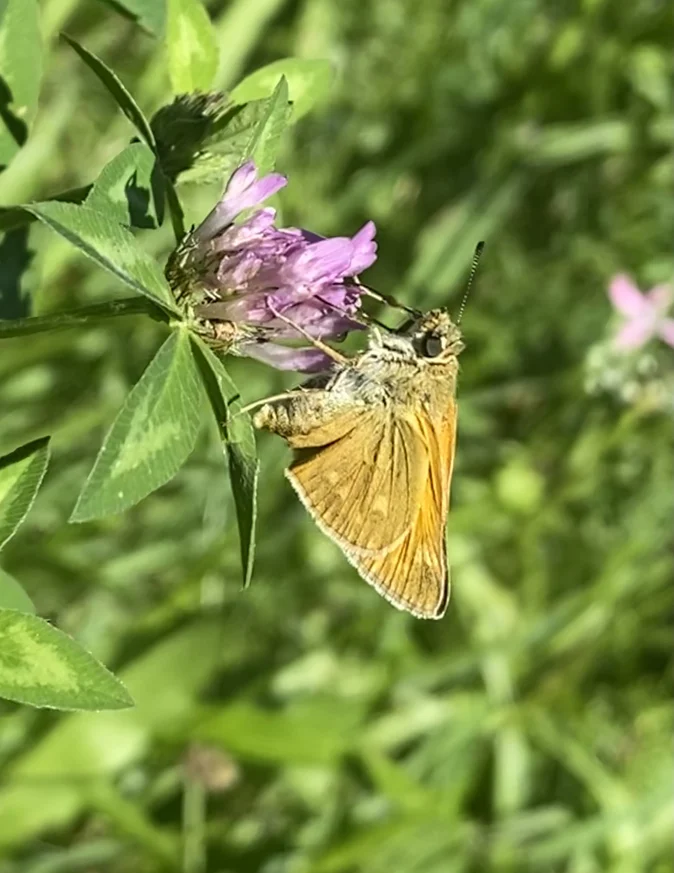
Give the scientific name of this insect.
Ochlodes sylvanus (also Ochlodes venata)
